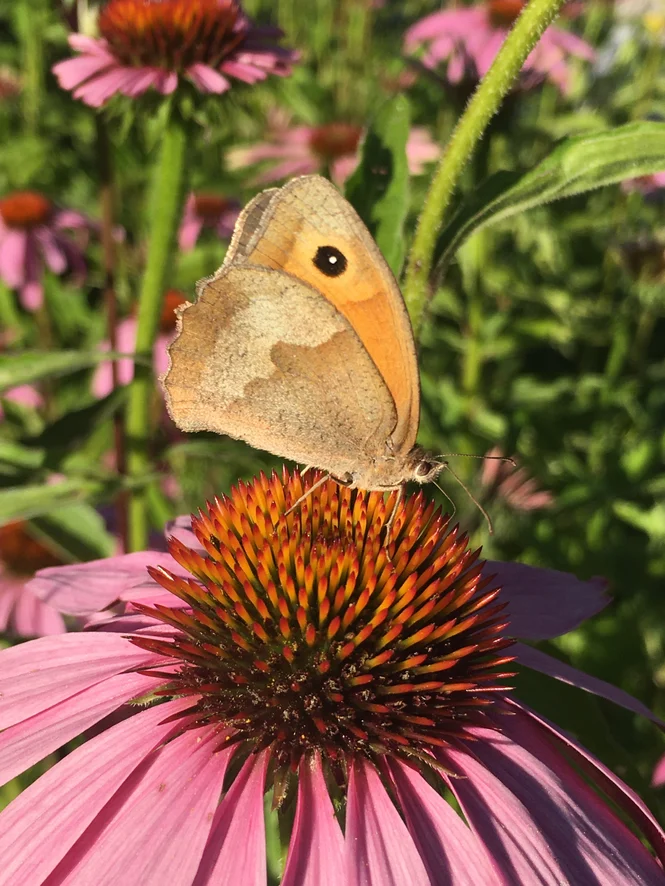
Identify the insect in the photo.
Maniola jurtina
